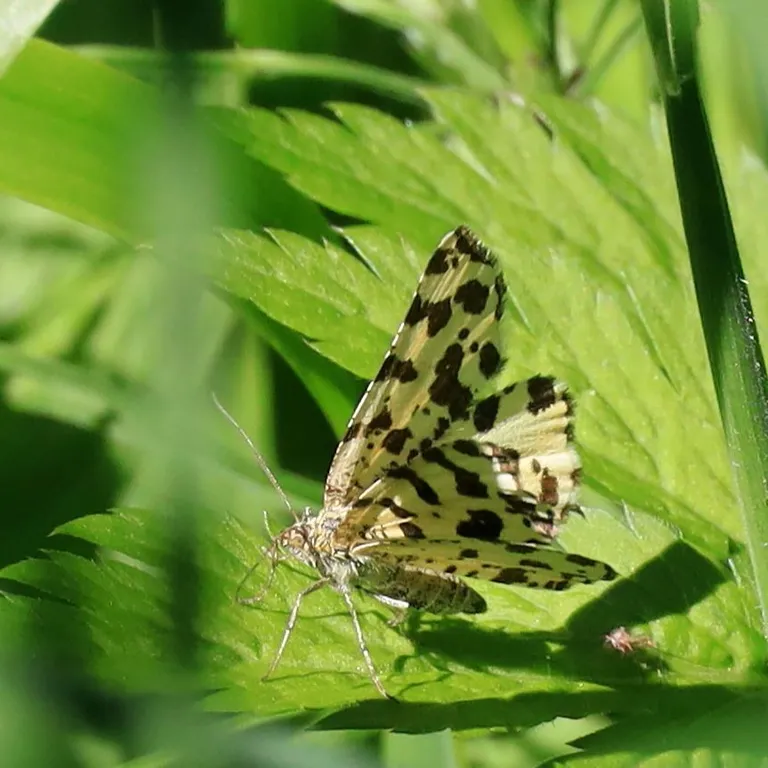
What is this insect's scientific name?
Pseudopanthera macularia
